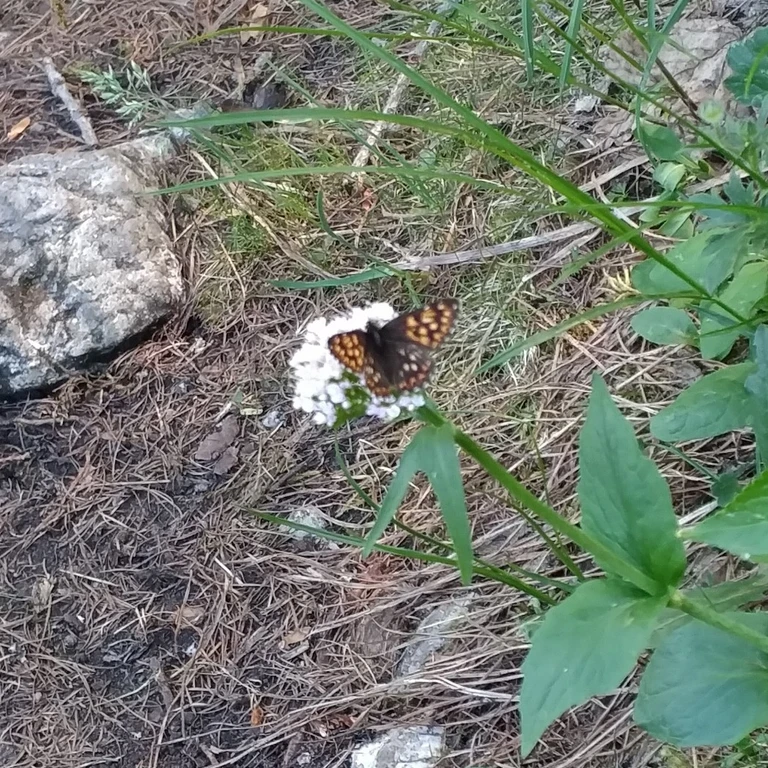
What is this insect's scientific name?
Hamearis lucina
